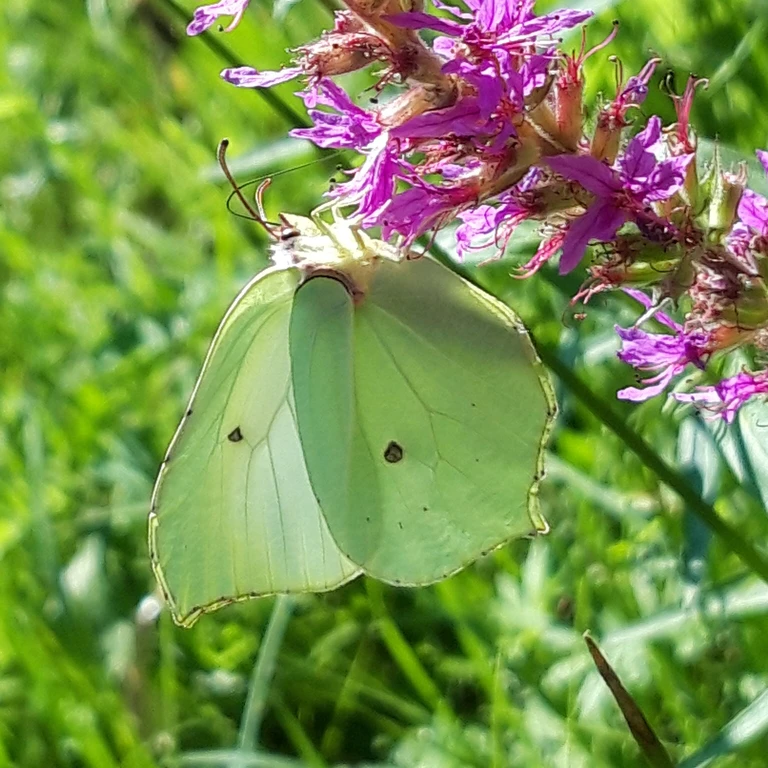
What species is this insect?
Gonepteryx rhamni
